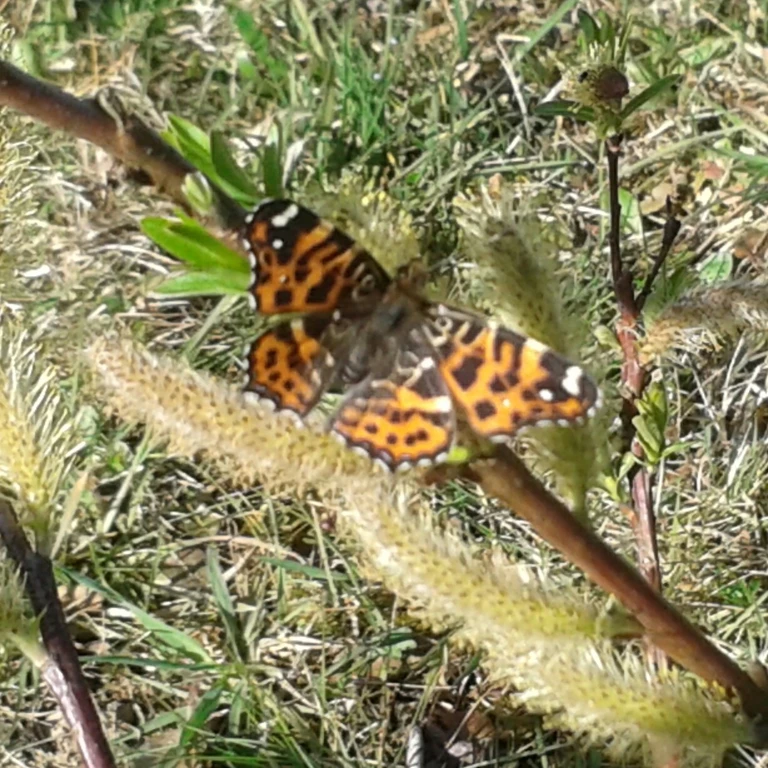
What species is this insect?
Araschnia levana
